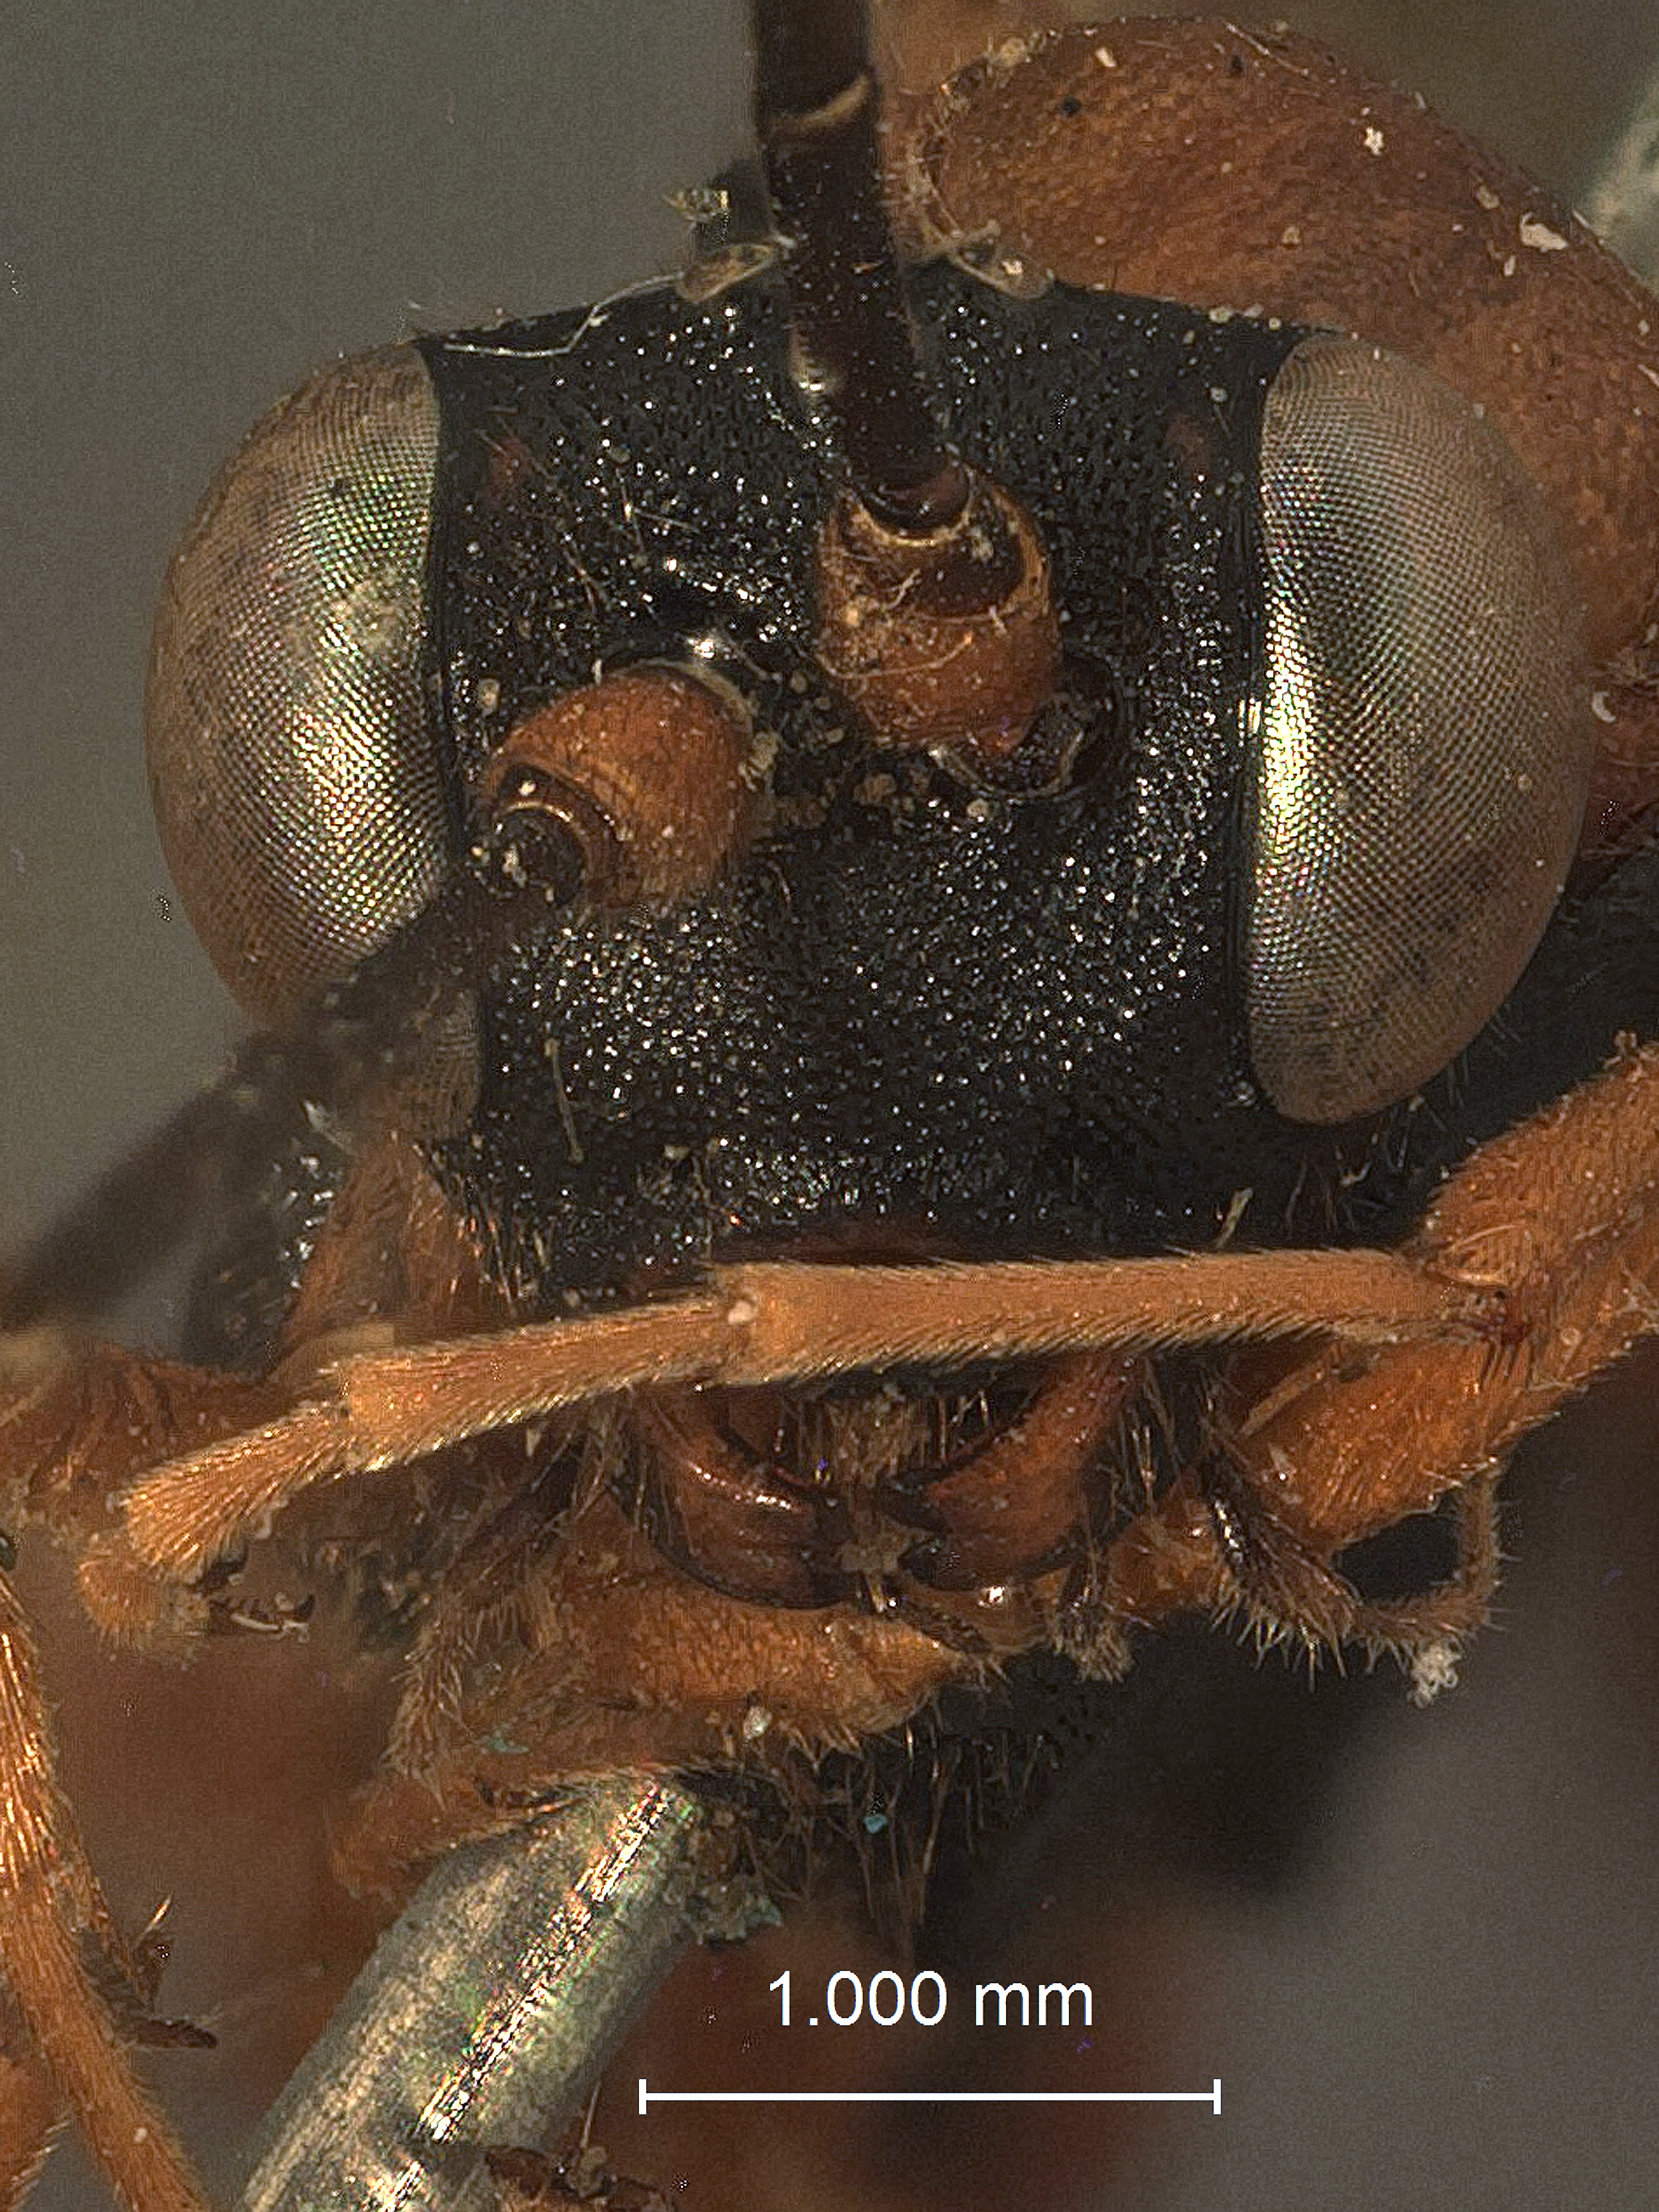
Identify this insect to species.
Exetastes crassisculptus
